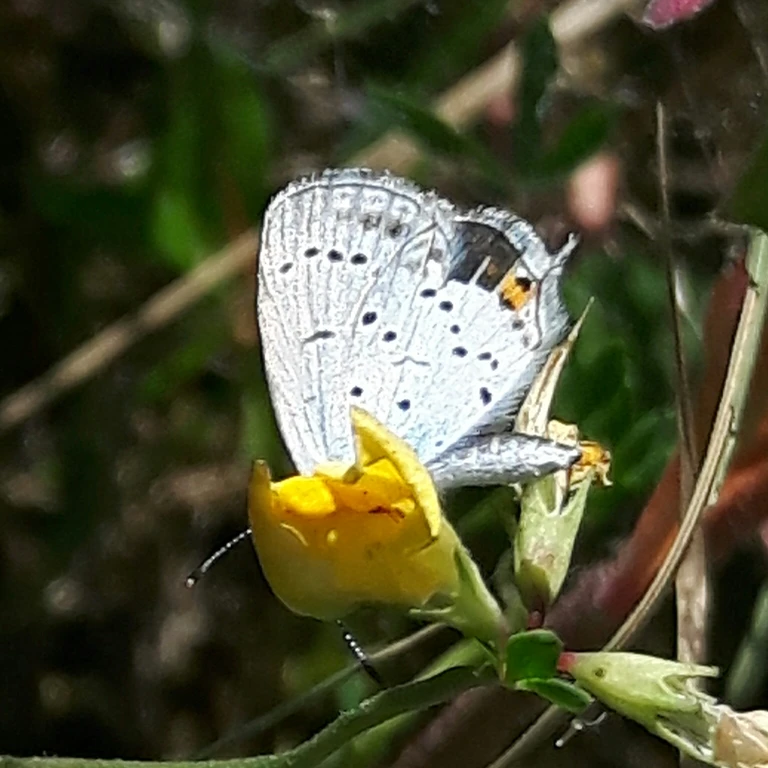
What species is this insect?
Cupido argiades (also Elkalyce argiades)
